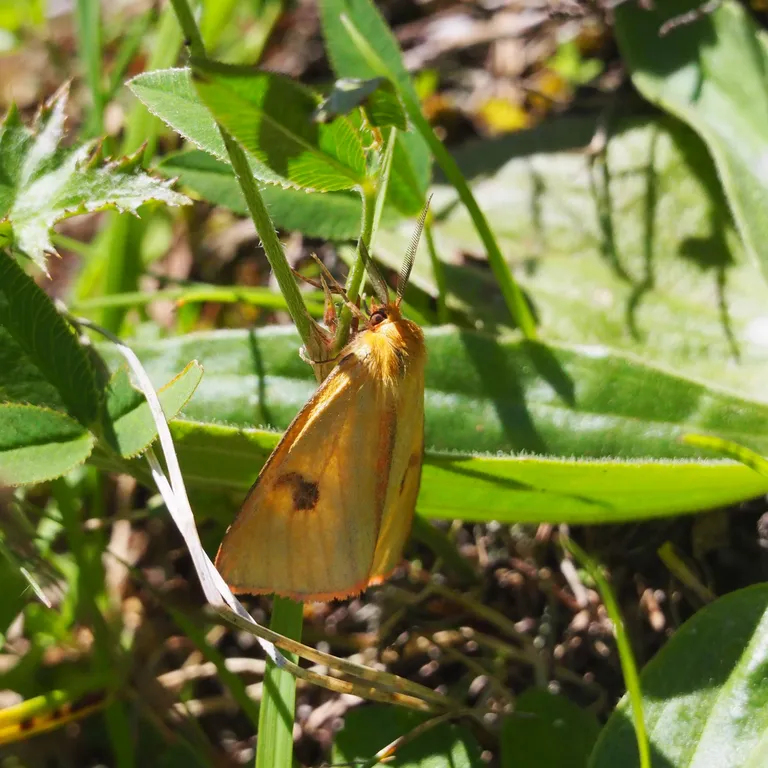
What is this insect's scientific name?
Diacrisia sannio
